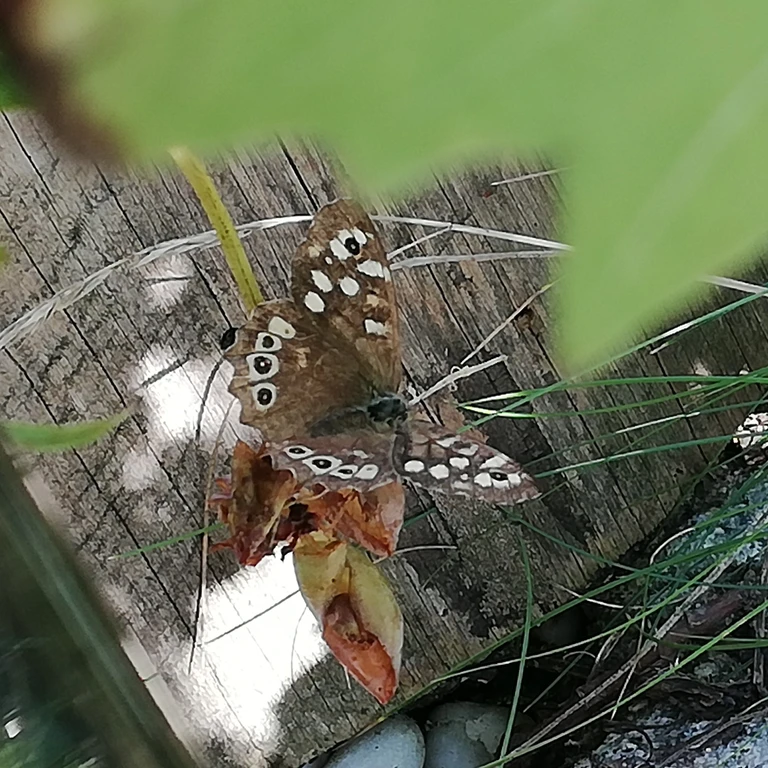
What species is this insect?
Pararge aegeria
